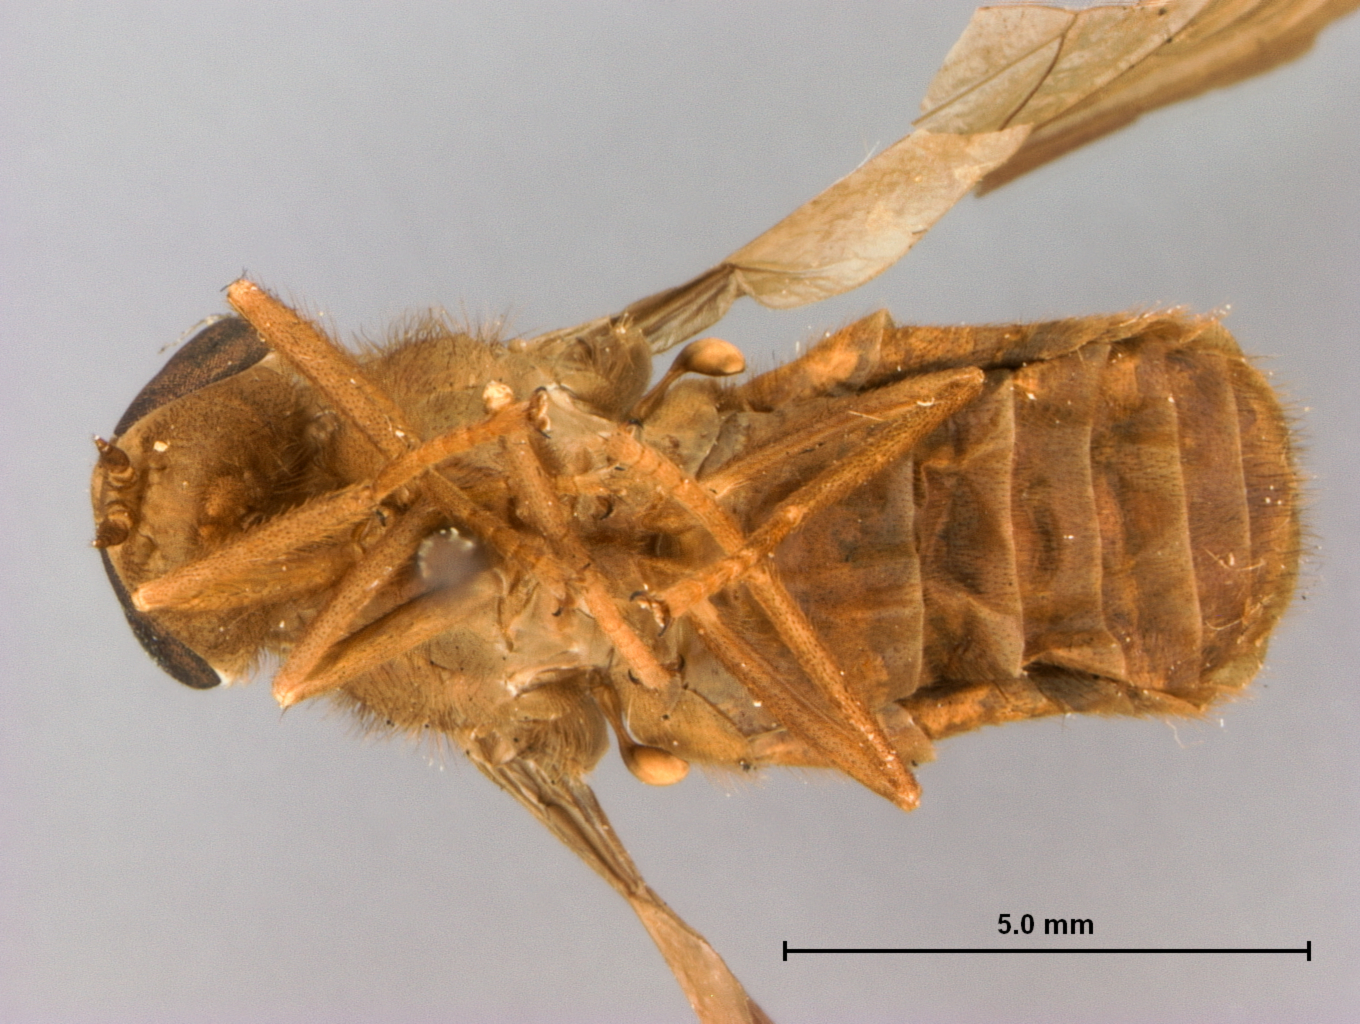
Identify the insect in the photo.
Merycomyia brunnea
